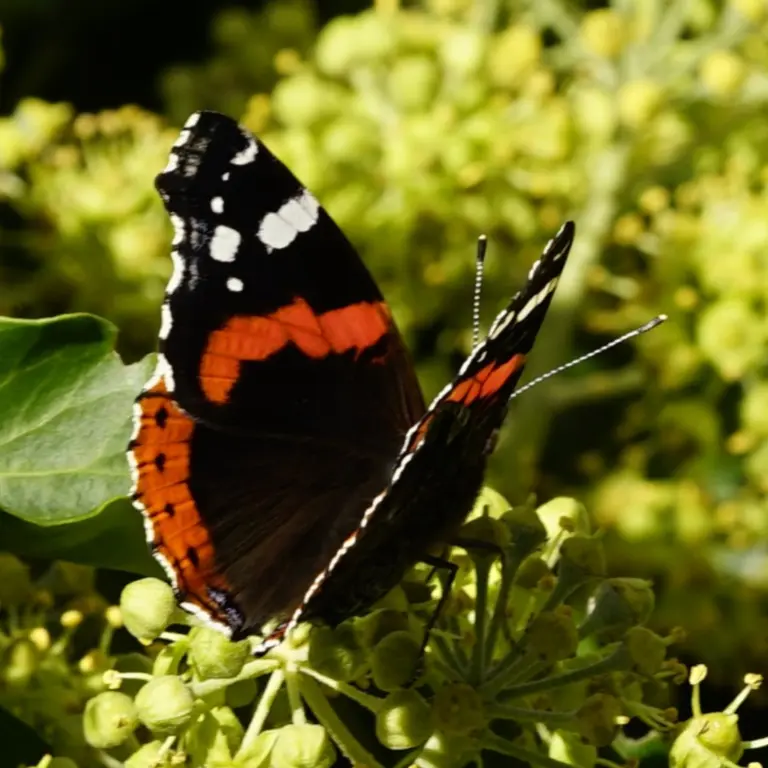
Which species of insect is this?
Vanessa atalanta
